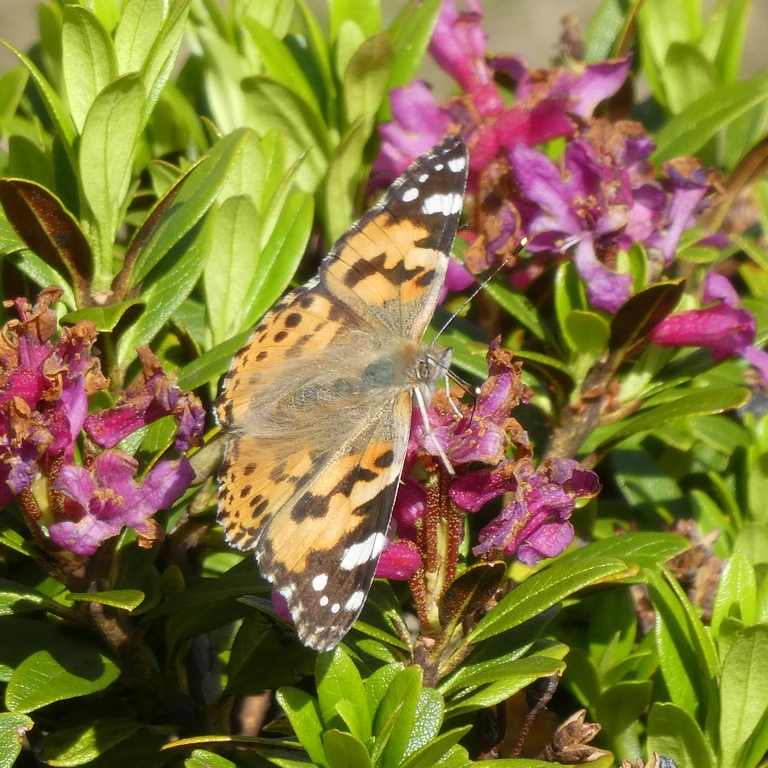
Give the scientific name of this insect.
Vanessa cardui
